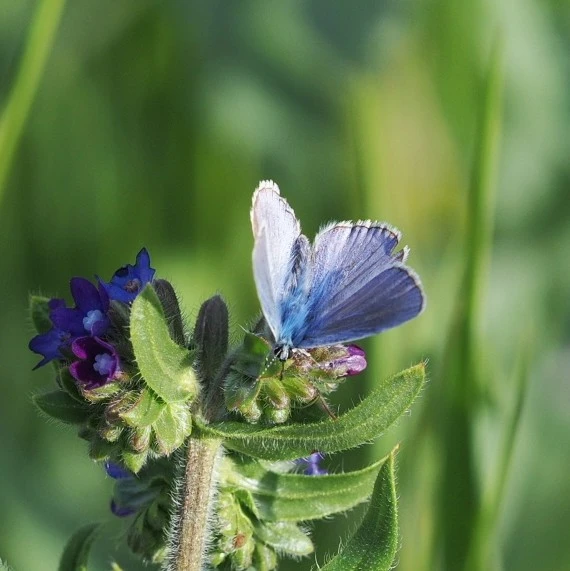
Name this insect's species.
Polyommatus icarus
